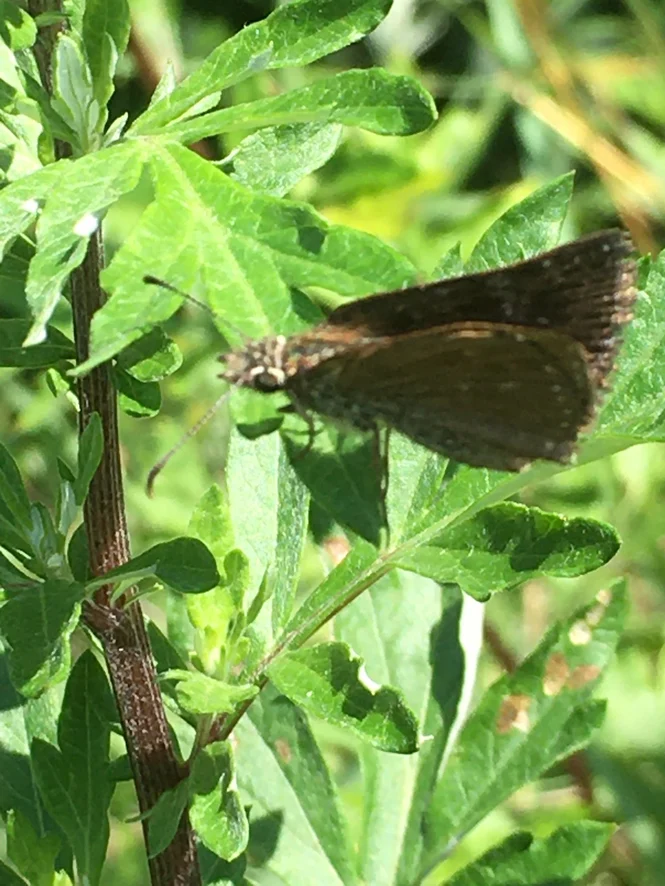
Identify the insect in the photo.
Erynnis tages
